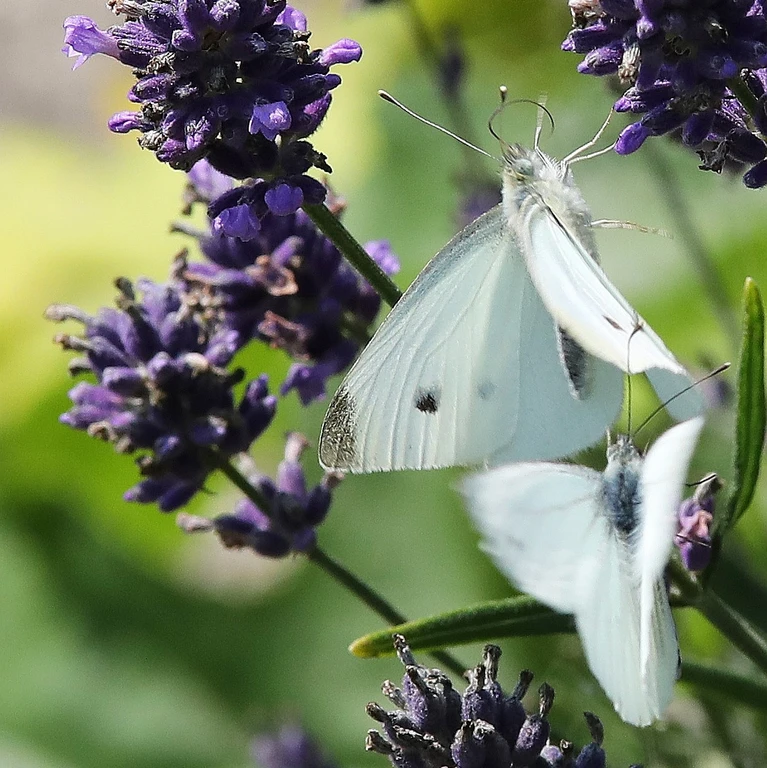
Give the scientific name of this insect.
Pieris rapae
